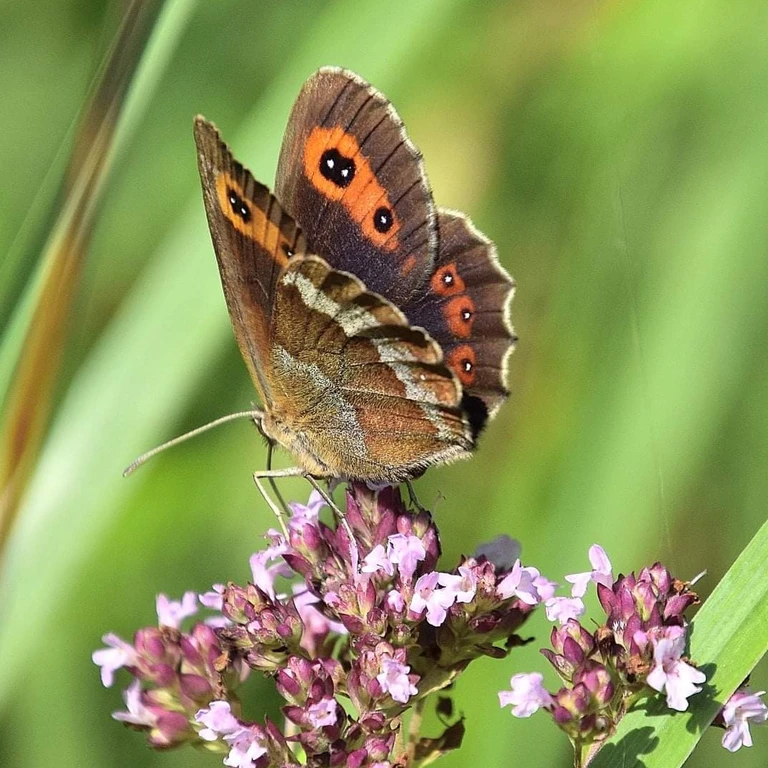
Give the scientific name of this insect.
Erebia aethiops
